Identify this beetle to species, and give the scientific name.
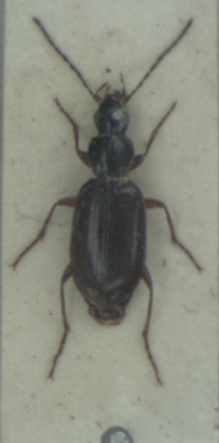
Agonum thoreyi
